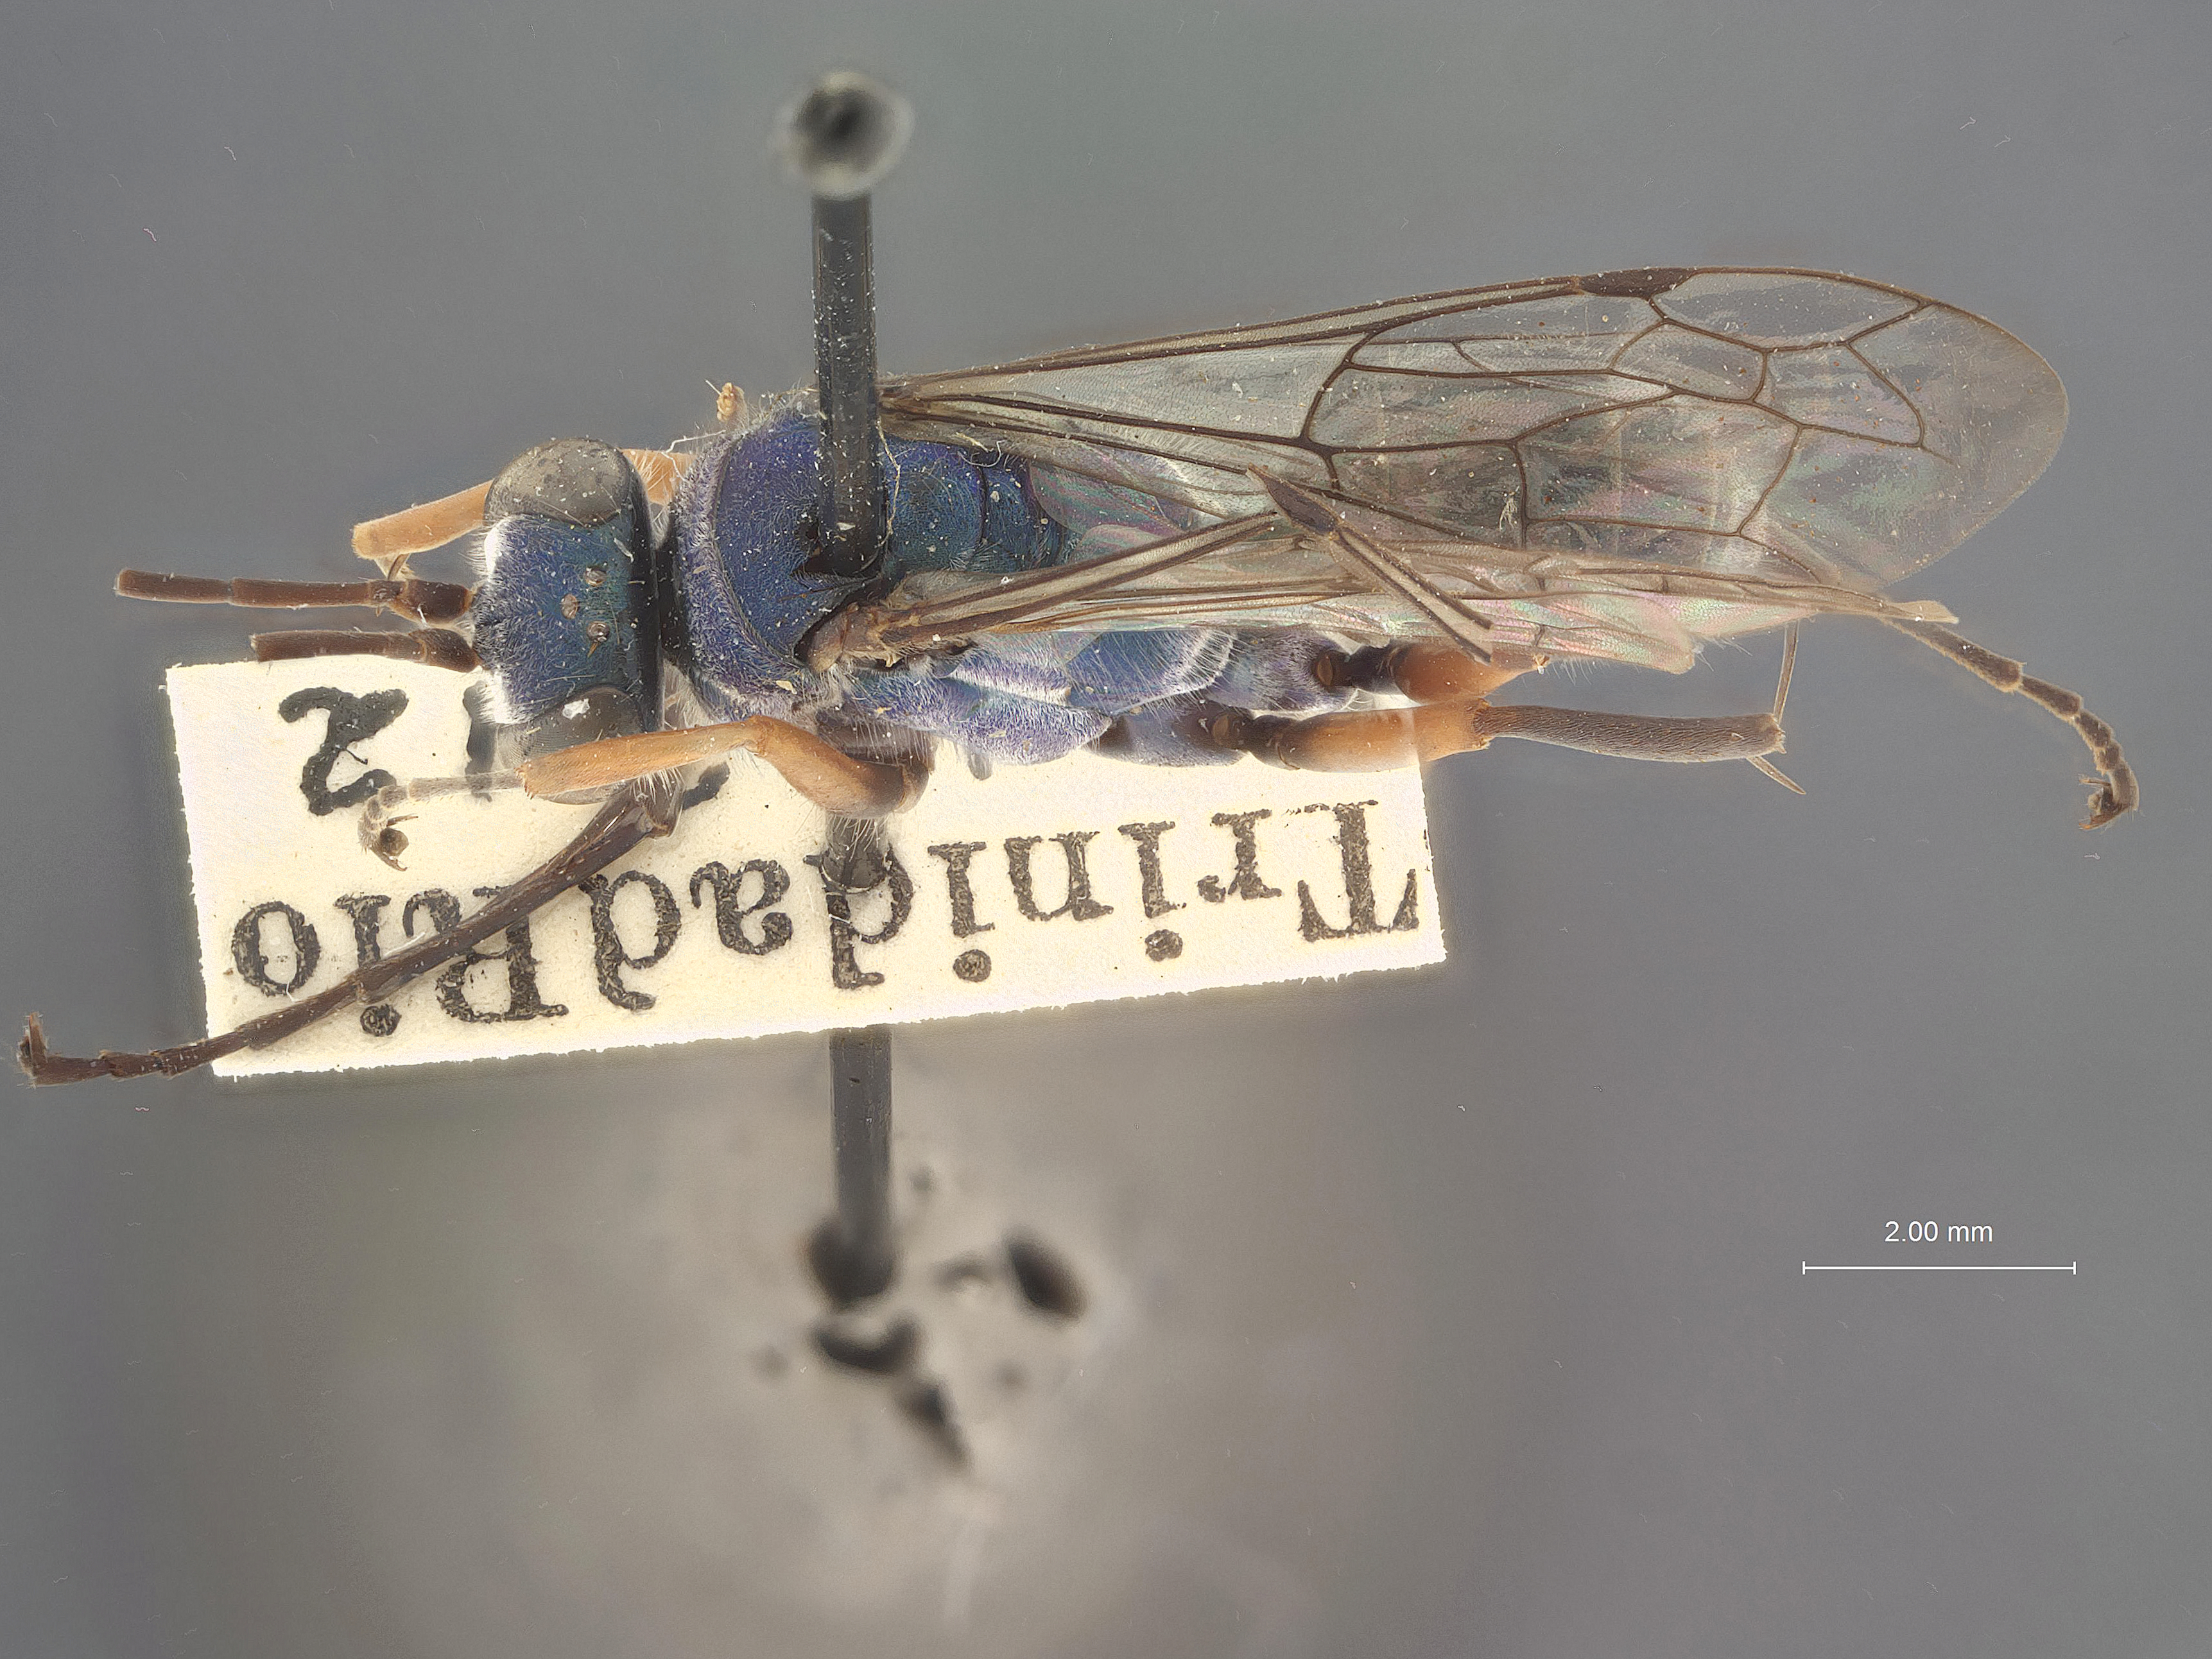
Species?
Auplopus earinus
